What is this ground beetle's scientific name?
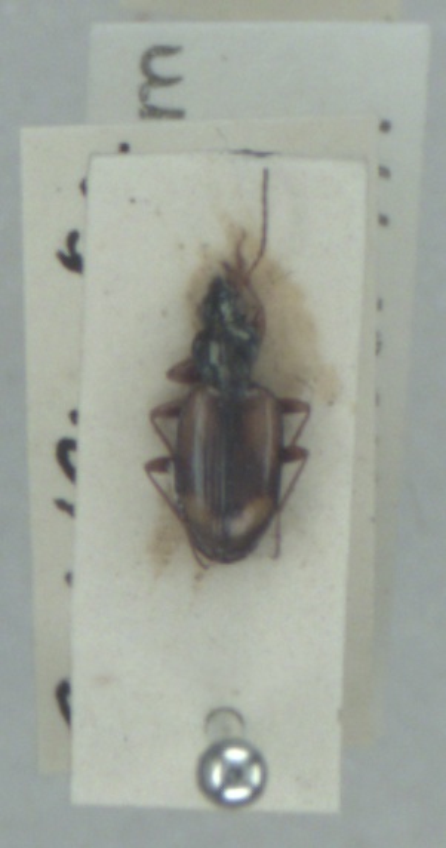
Bembidion bualei
